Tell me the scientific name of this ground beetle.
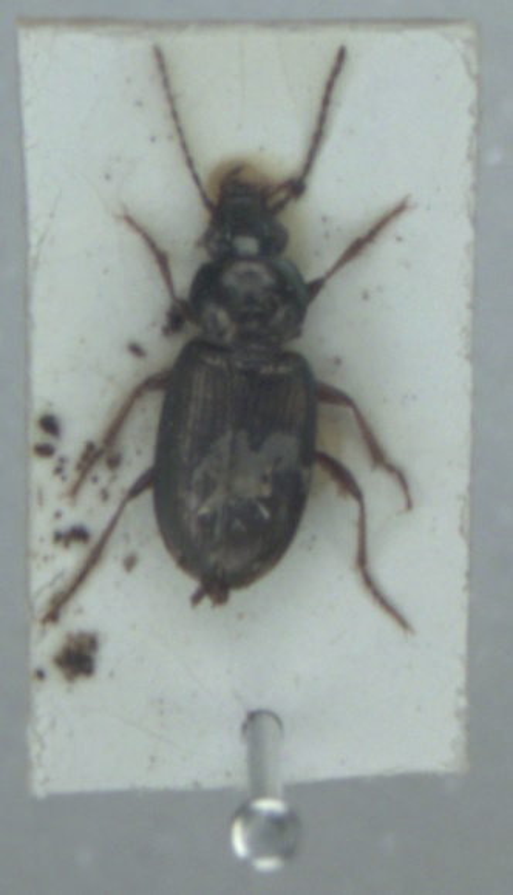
Pogonus chalceus
